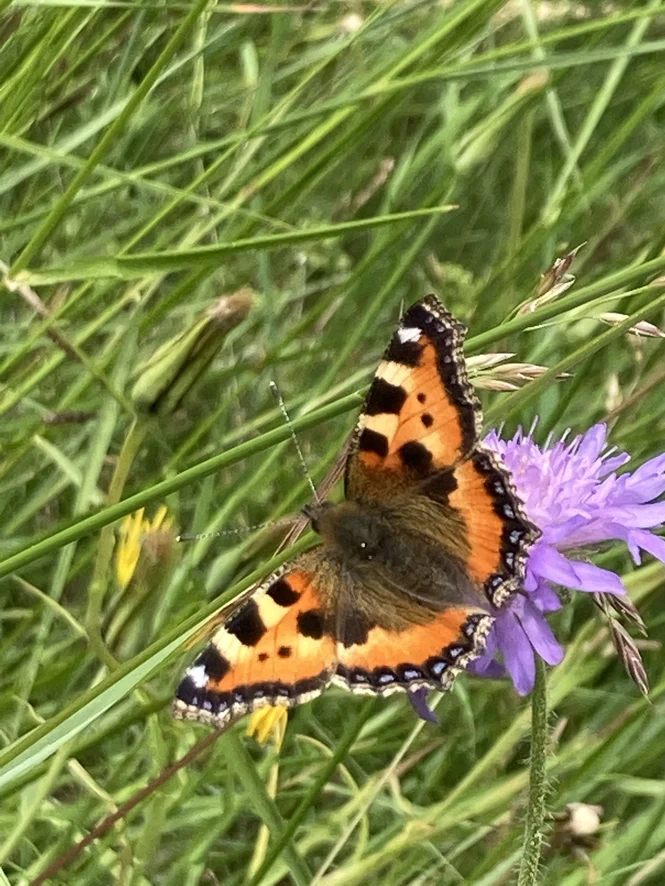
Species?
Aglais urticae
